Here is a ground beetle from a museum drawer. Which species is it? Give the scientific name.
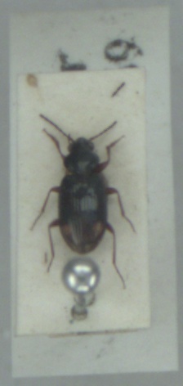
Bembidion biguttatum
